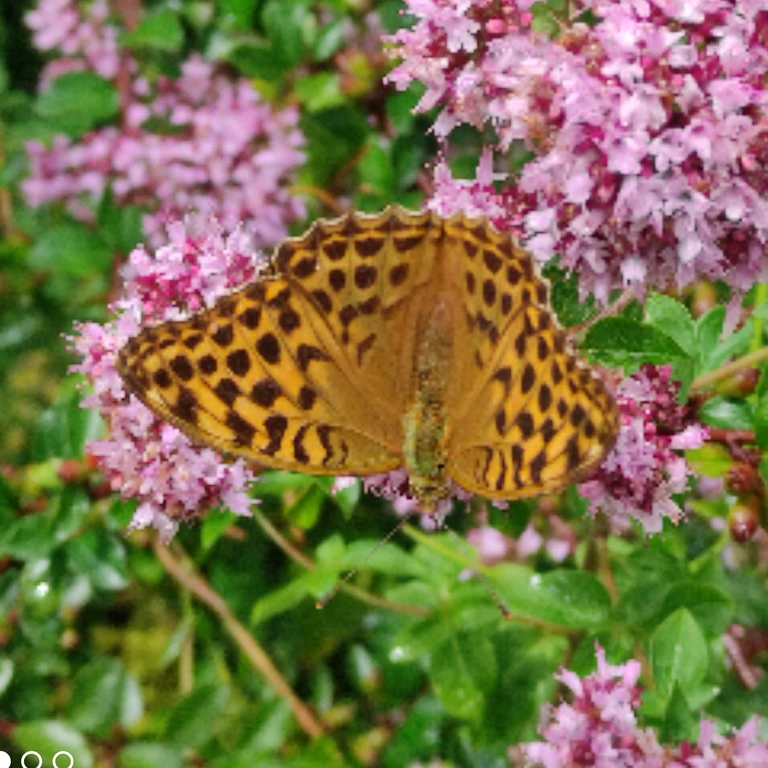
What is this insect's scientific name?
Argynnis paphia
